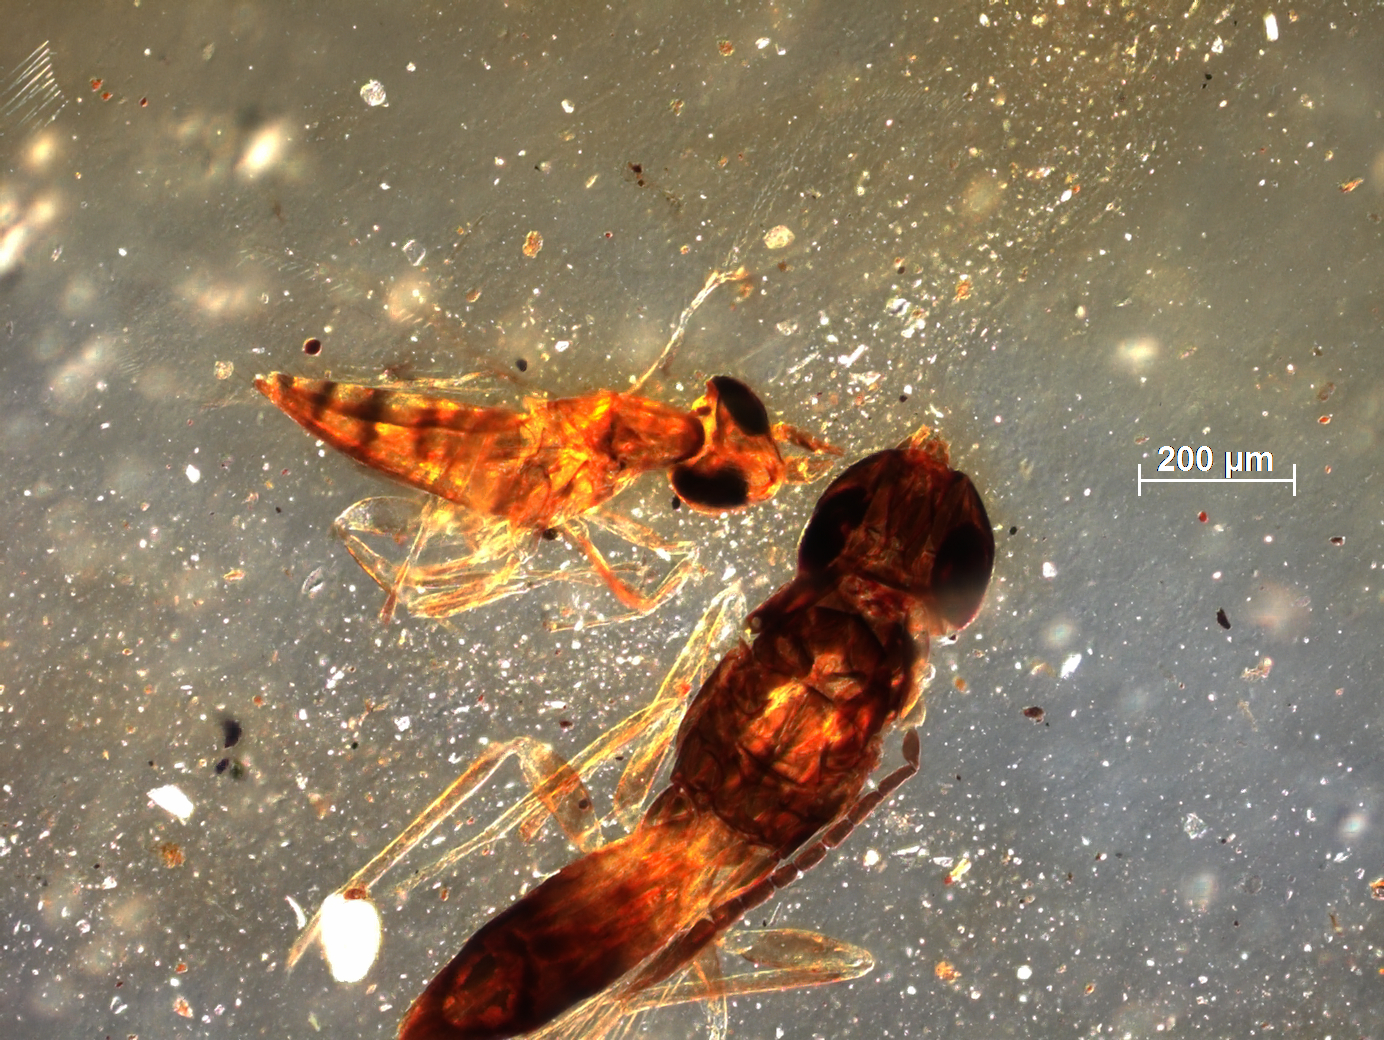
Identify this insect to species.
Gonatocerus utahensis
